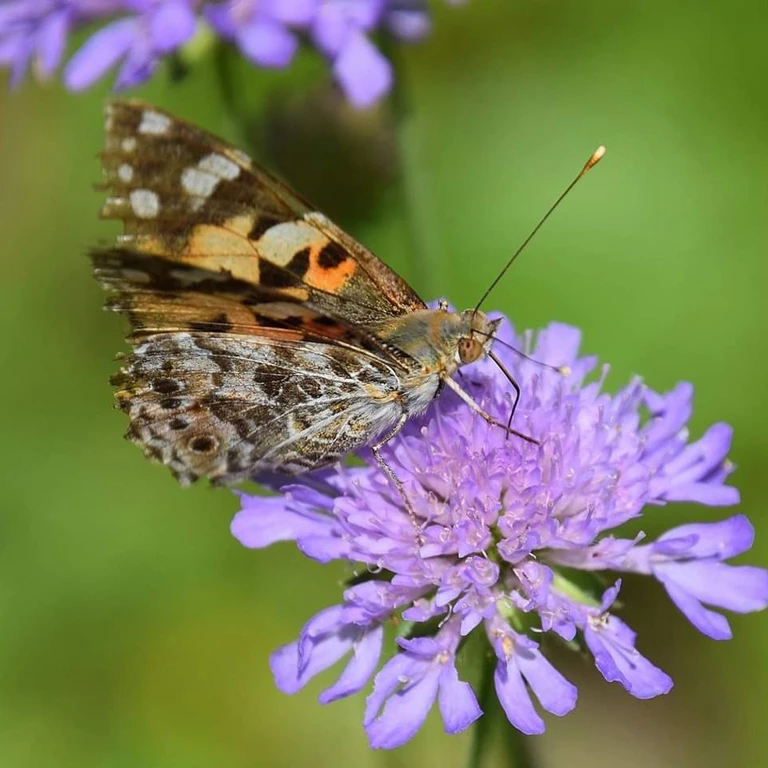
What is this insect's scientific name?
Vanessa cardui
